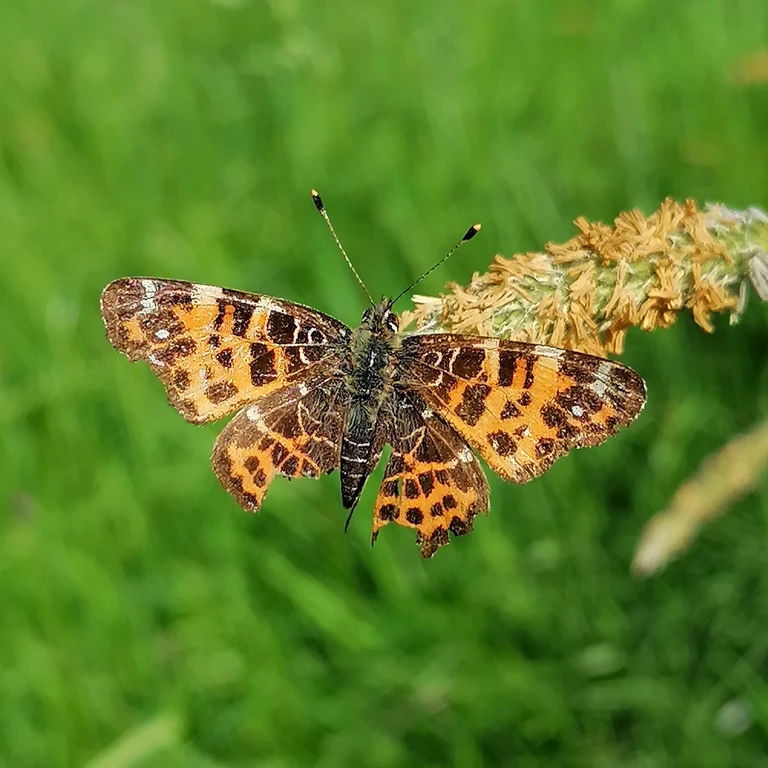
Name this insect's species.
Araschnia levana
